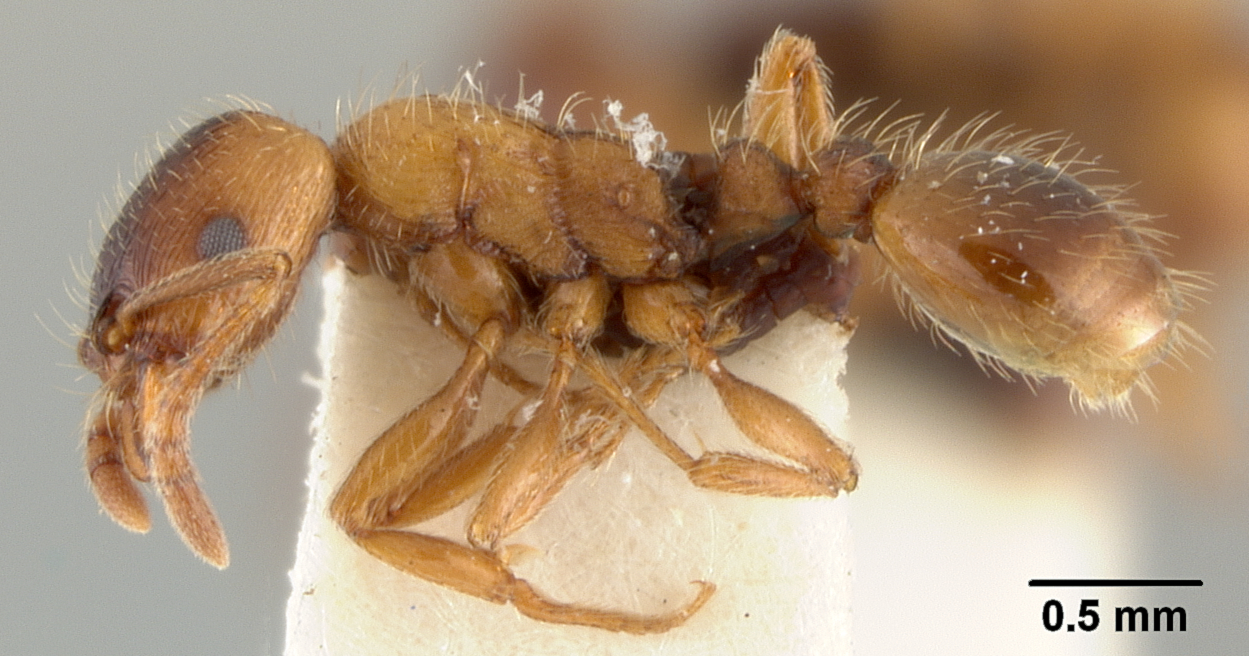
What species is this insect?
Strongylognathus huberi
